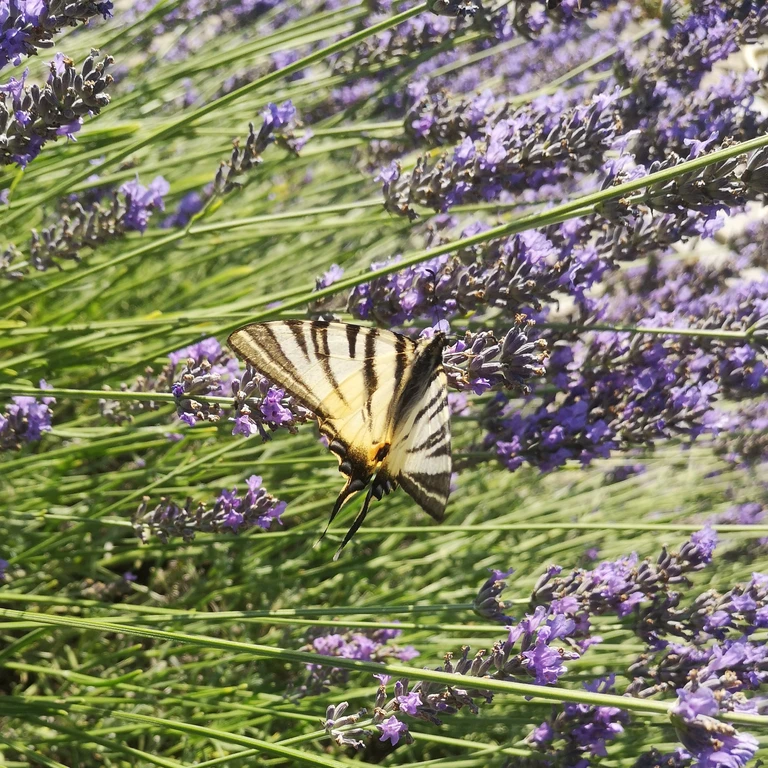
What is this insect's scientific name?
Iphiclides podalirius
